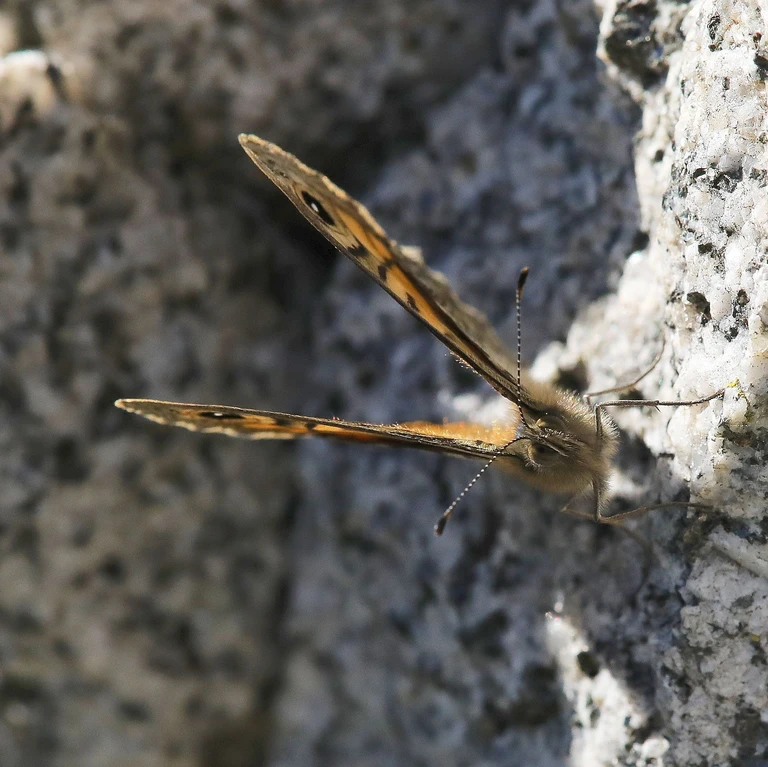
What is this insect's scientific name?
Lasiommata megera (also Pararge megera)
